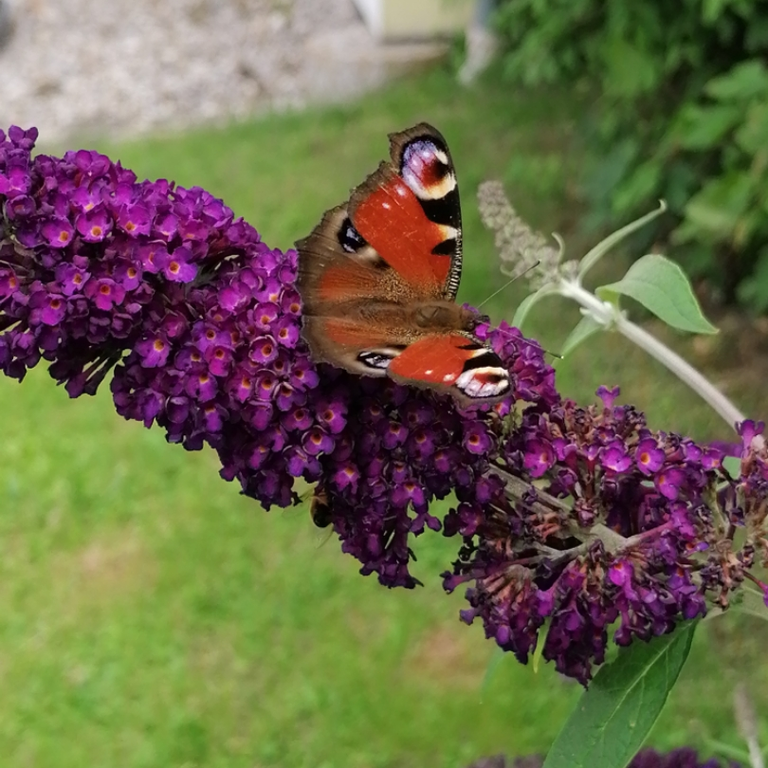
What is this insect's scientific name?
Aglais io
